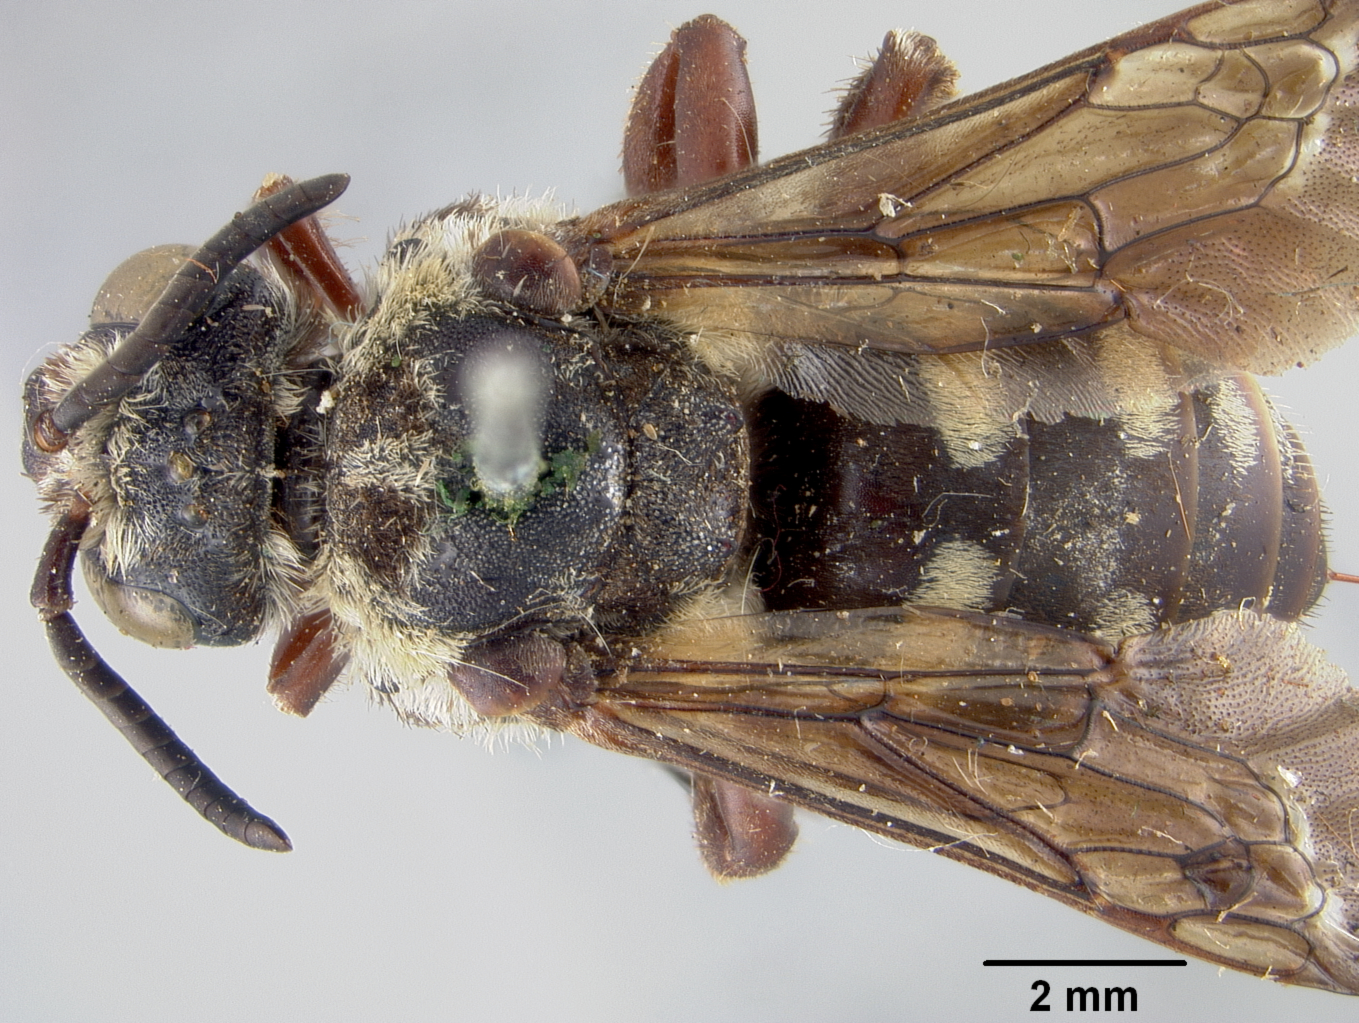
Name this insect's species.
Melecta interrupta
